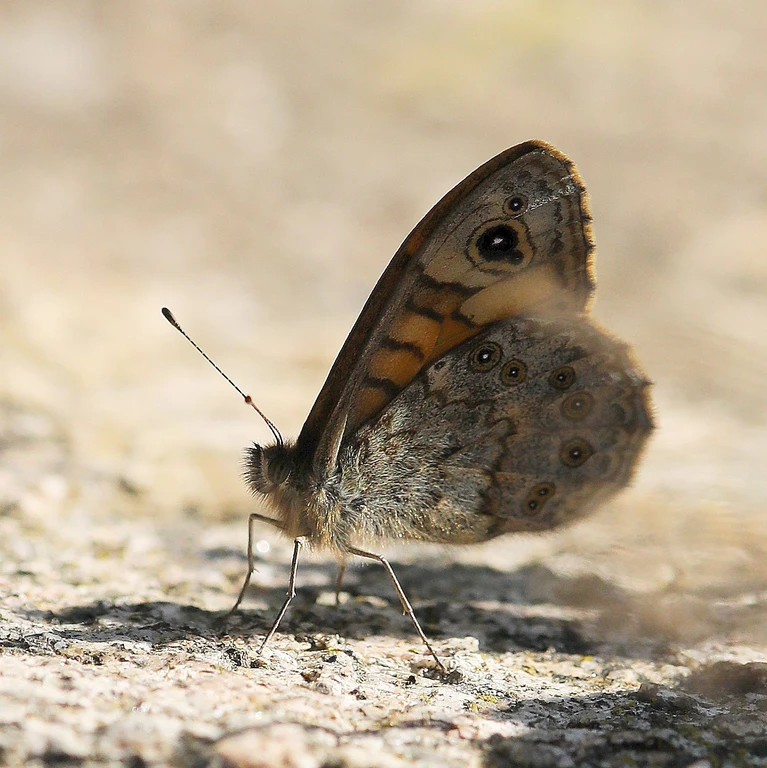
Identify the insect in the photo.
Lasiommata megera (also Pararge megera)
